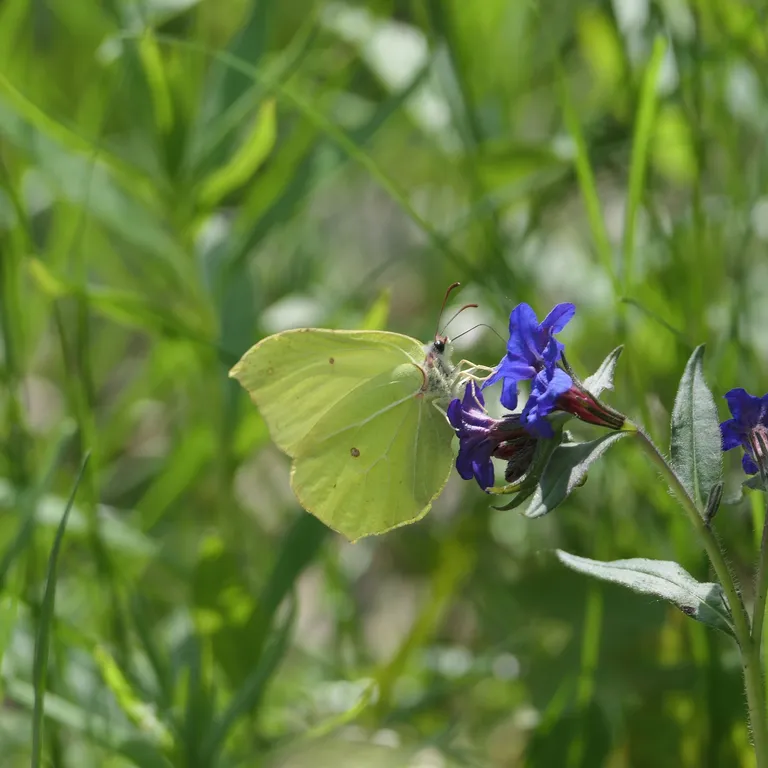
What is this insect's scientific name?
Gonepteryx rhamni
